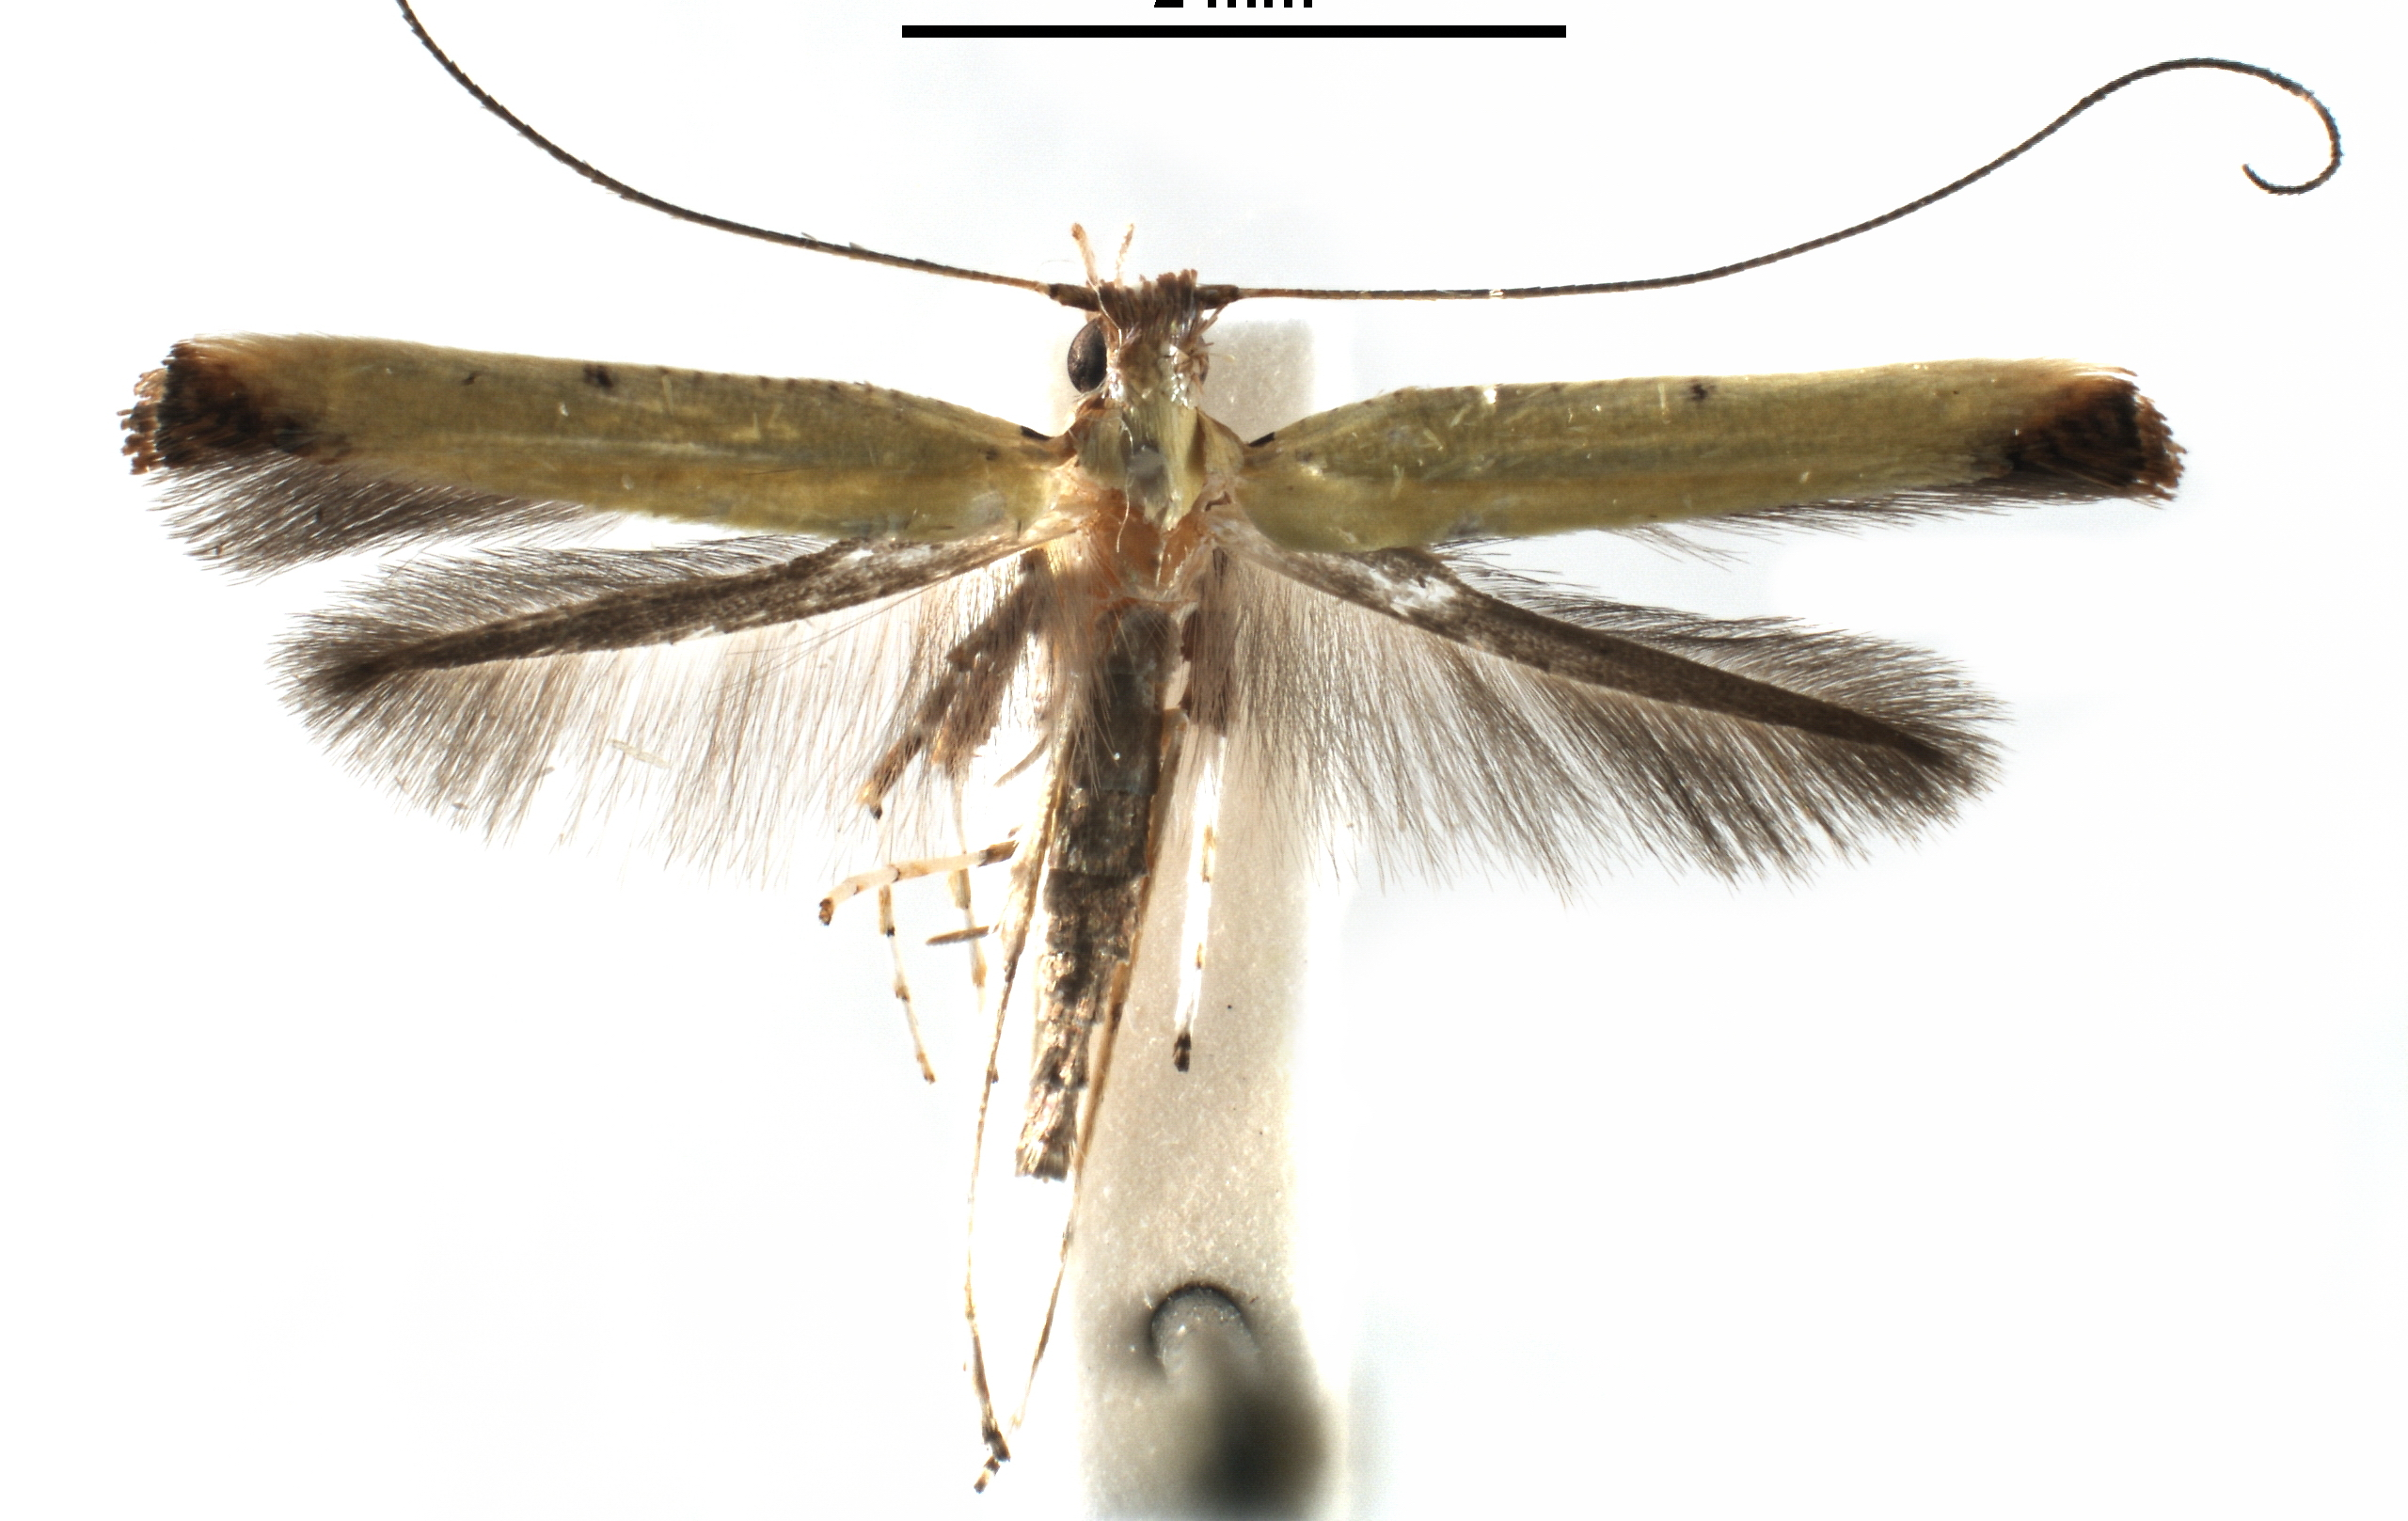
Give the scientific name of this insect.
Caloptilia mwamba
